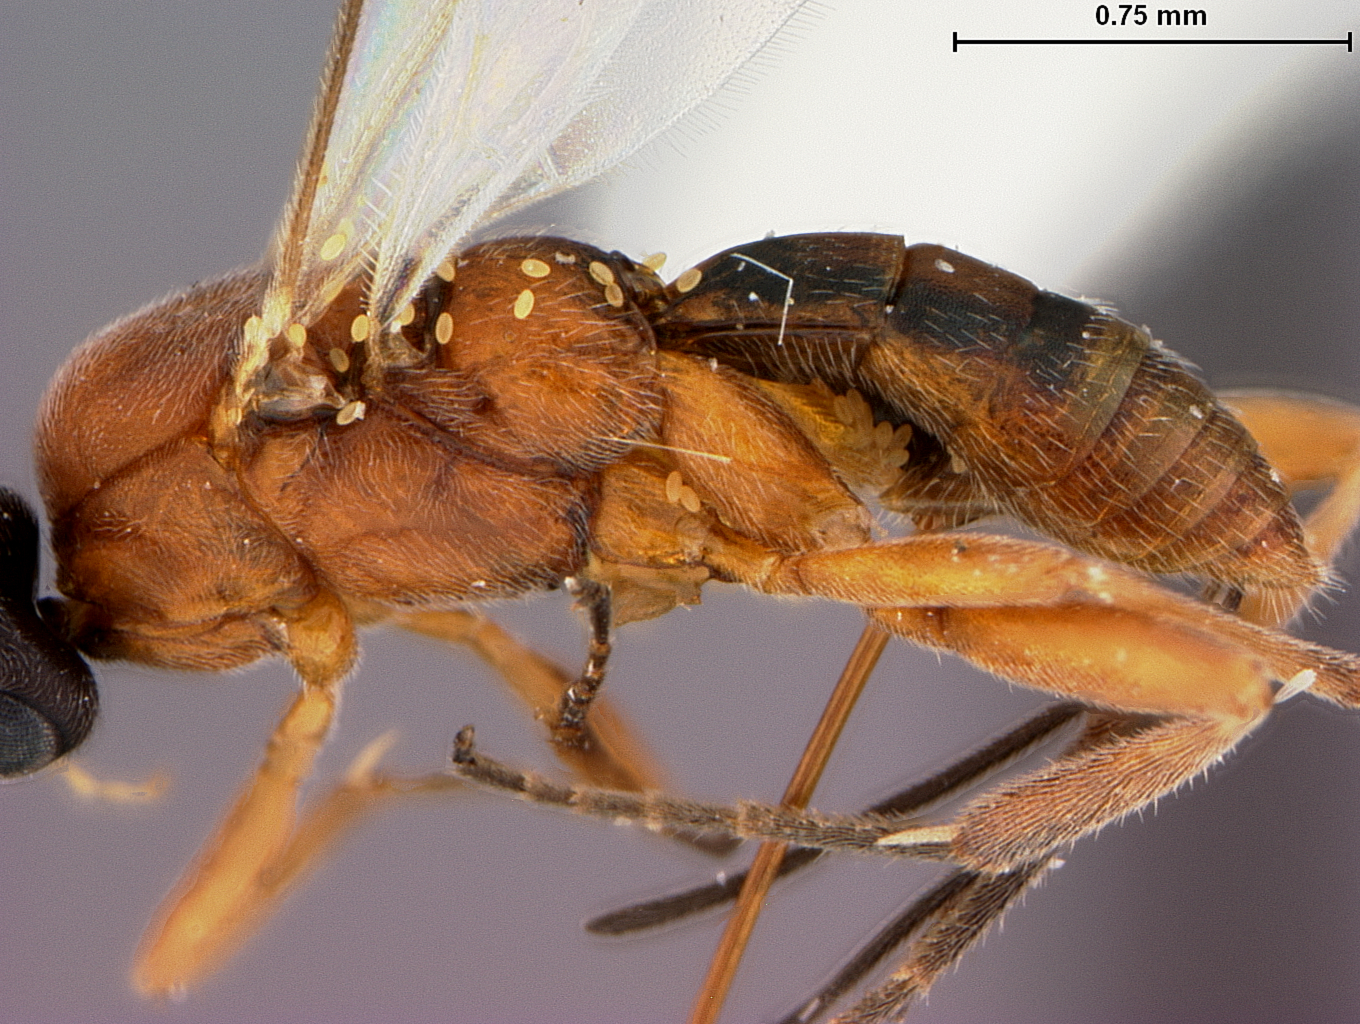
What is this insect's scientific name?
Orgilus absonus
